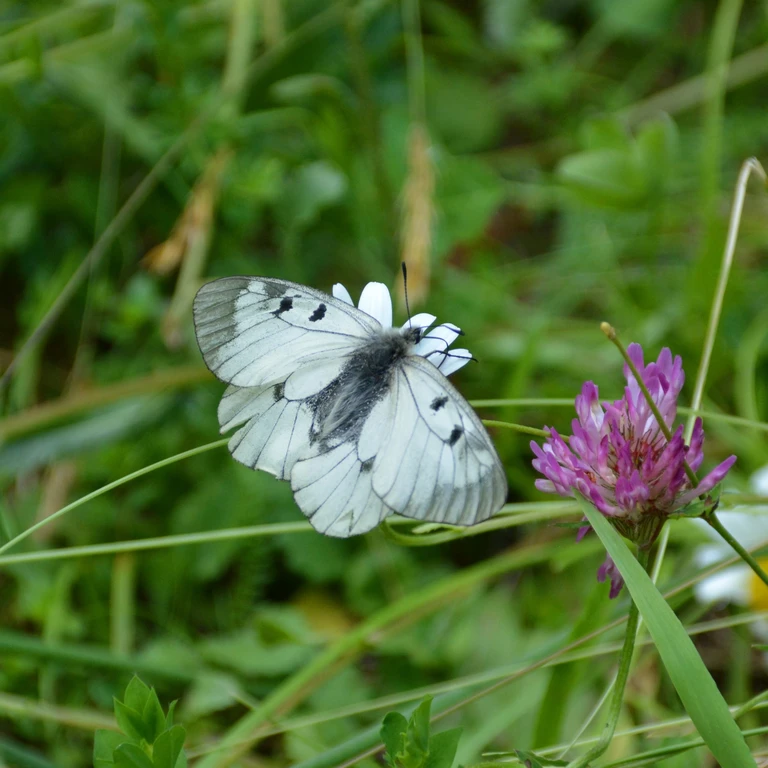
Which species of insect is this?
Parnassius mnemosyne
